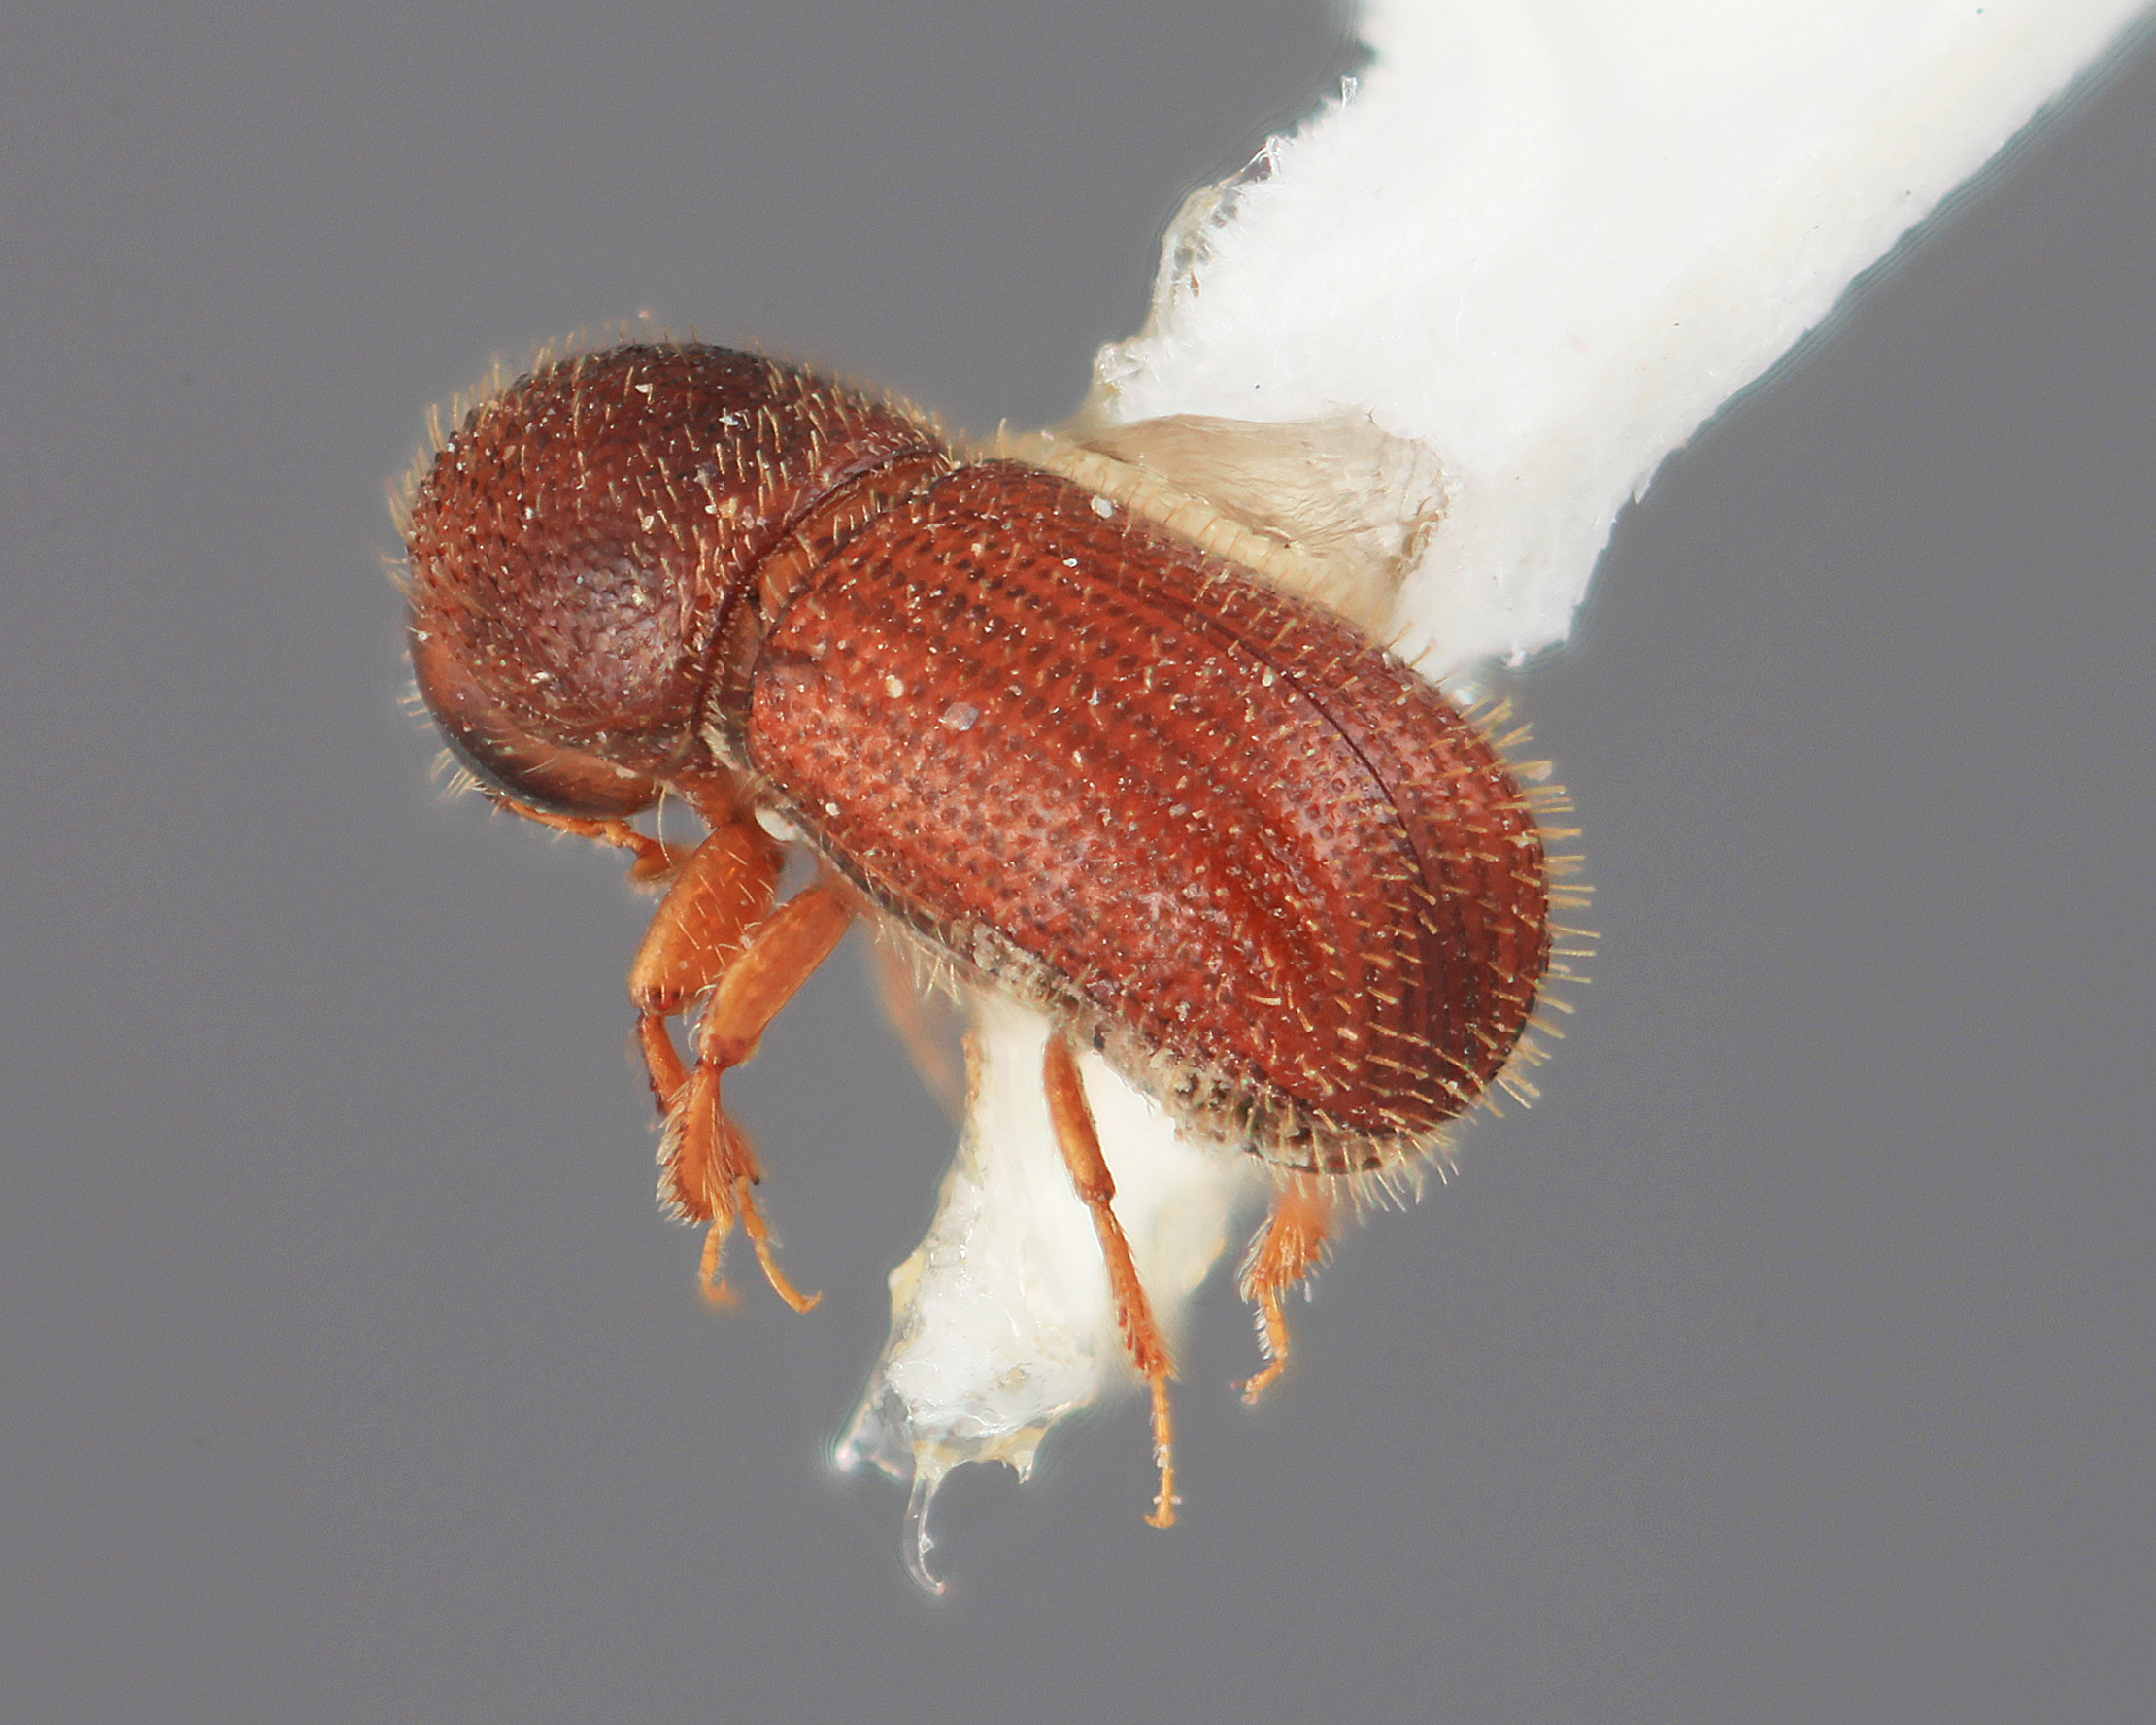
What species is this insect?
Dendrocranulus limatus
